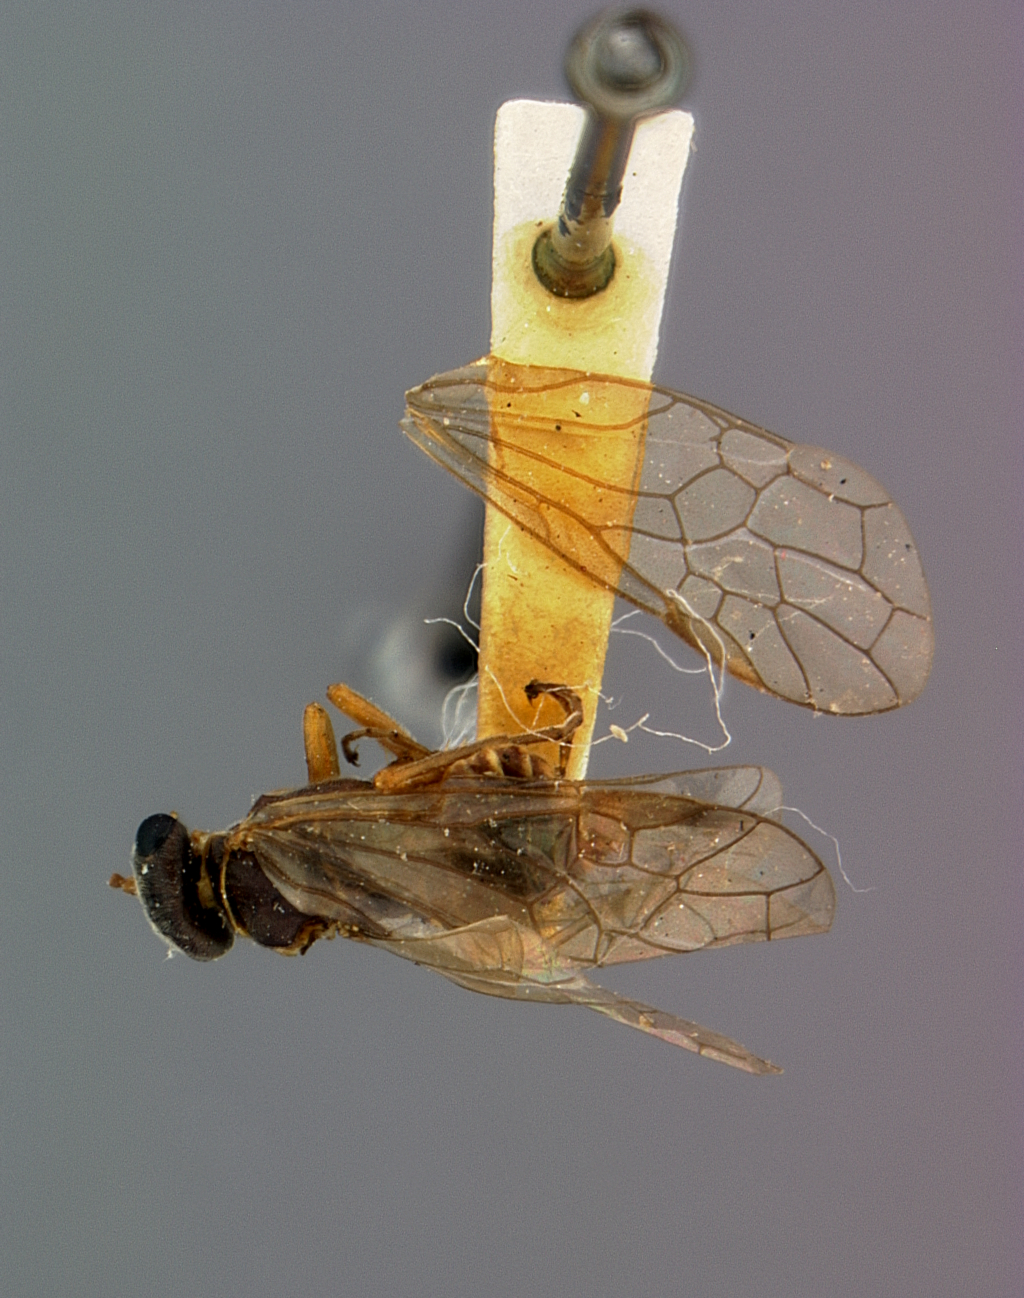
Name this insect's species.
Pleroneura bruneicornis
